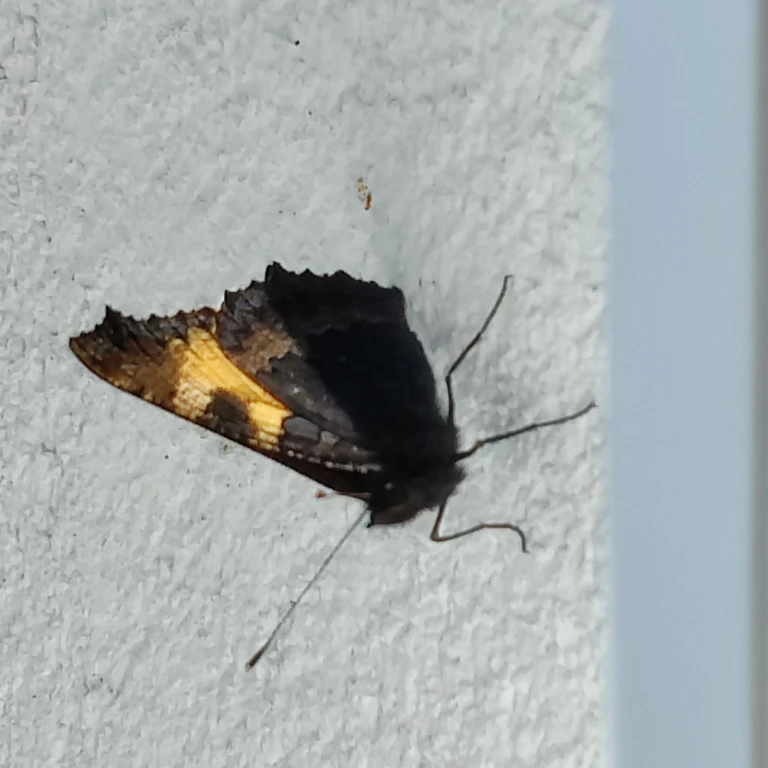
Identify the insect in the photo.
Aglais urticae
